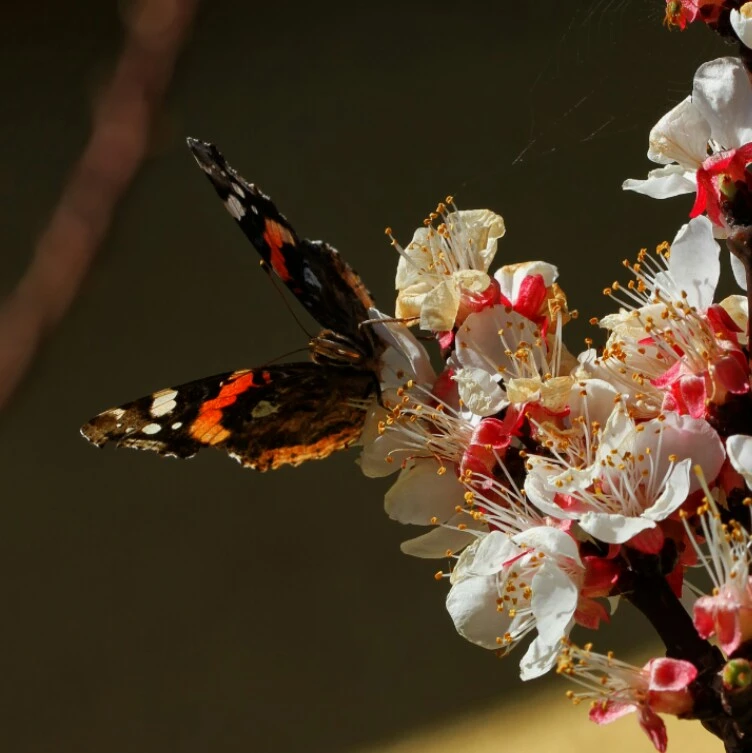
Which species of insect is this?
Vanessa atalanta
